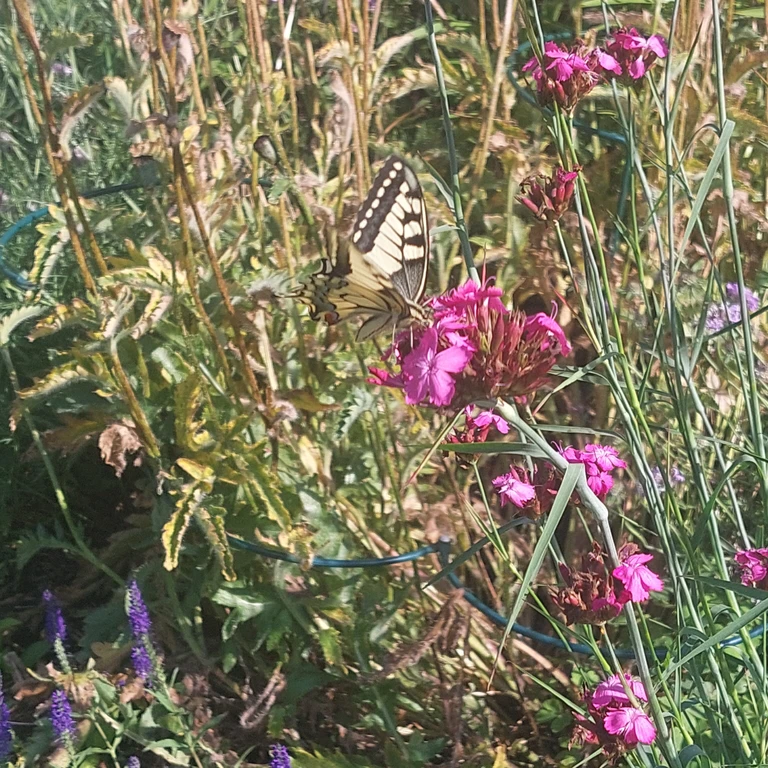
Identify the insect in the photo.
Papilio machaon
